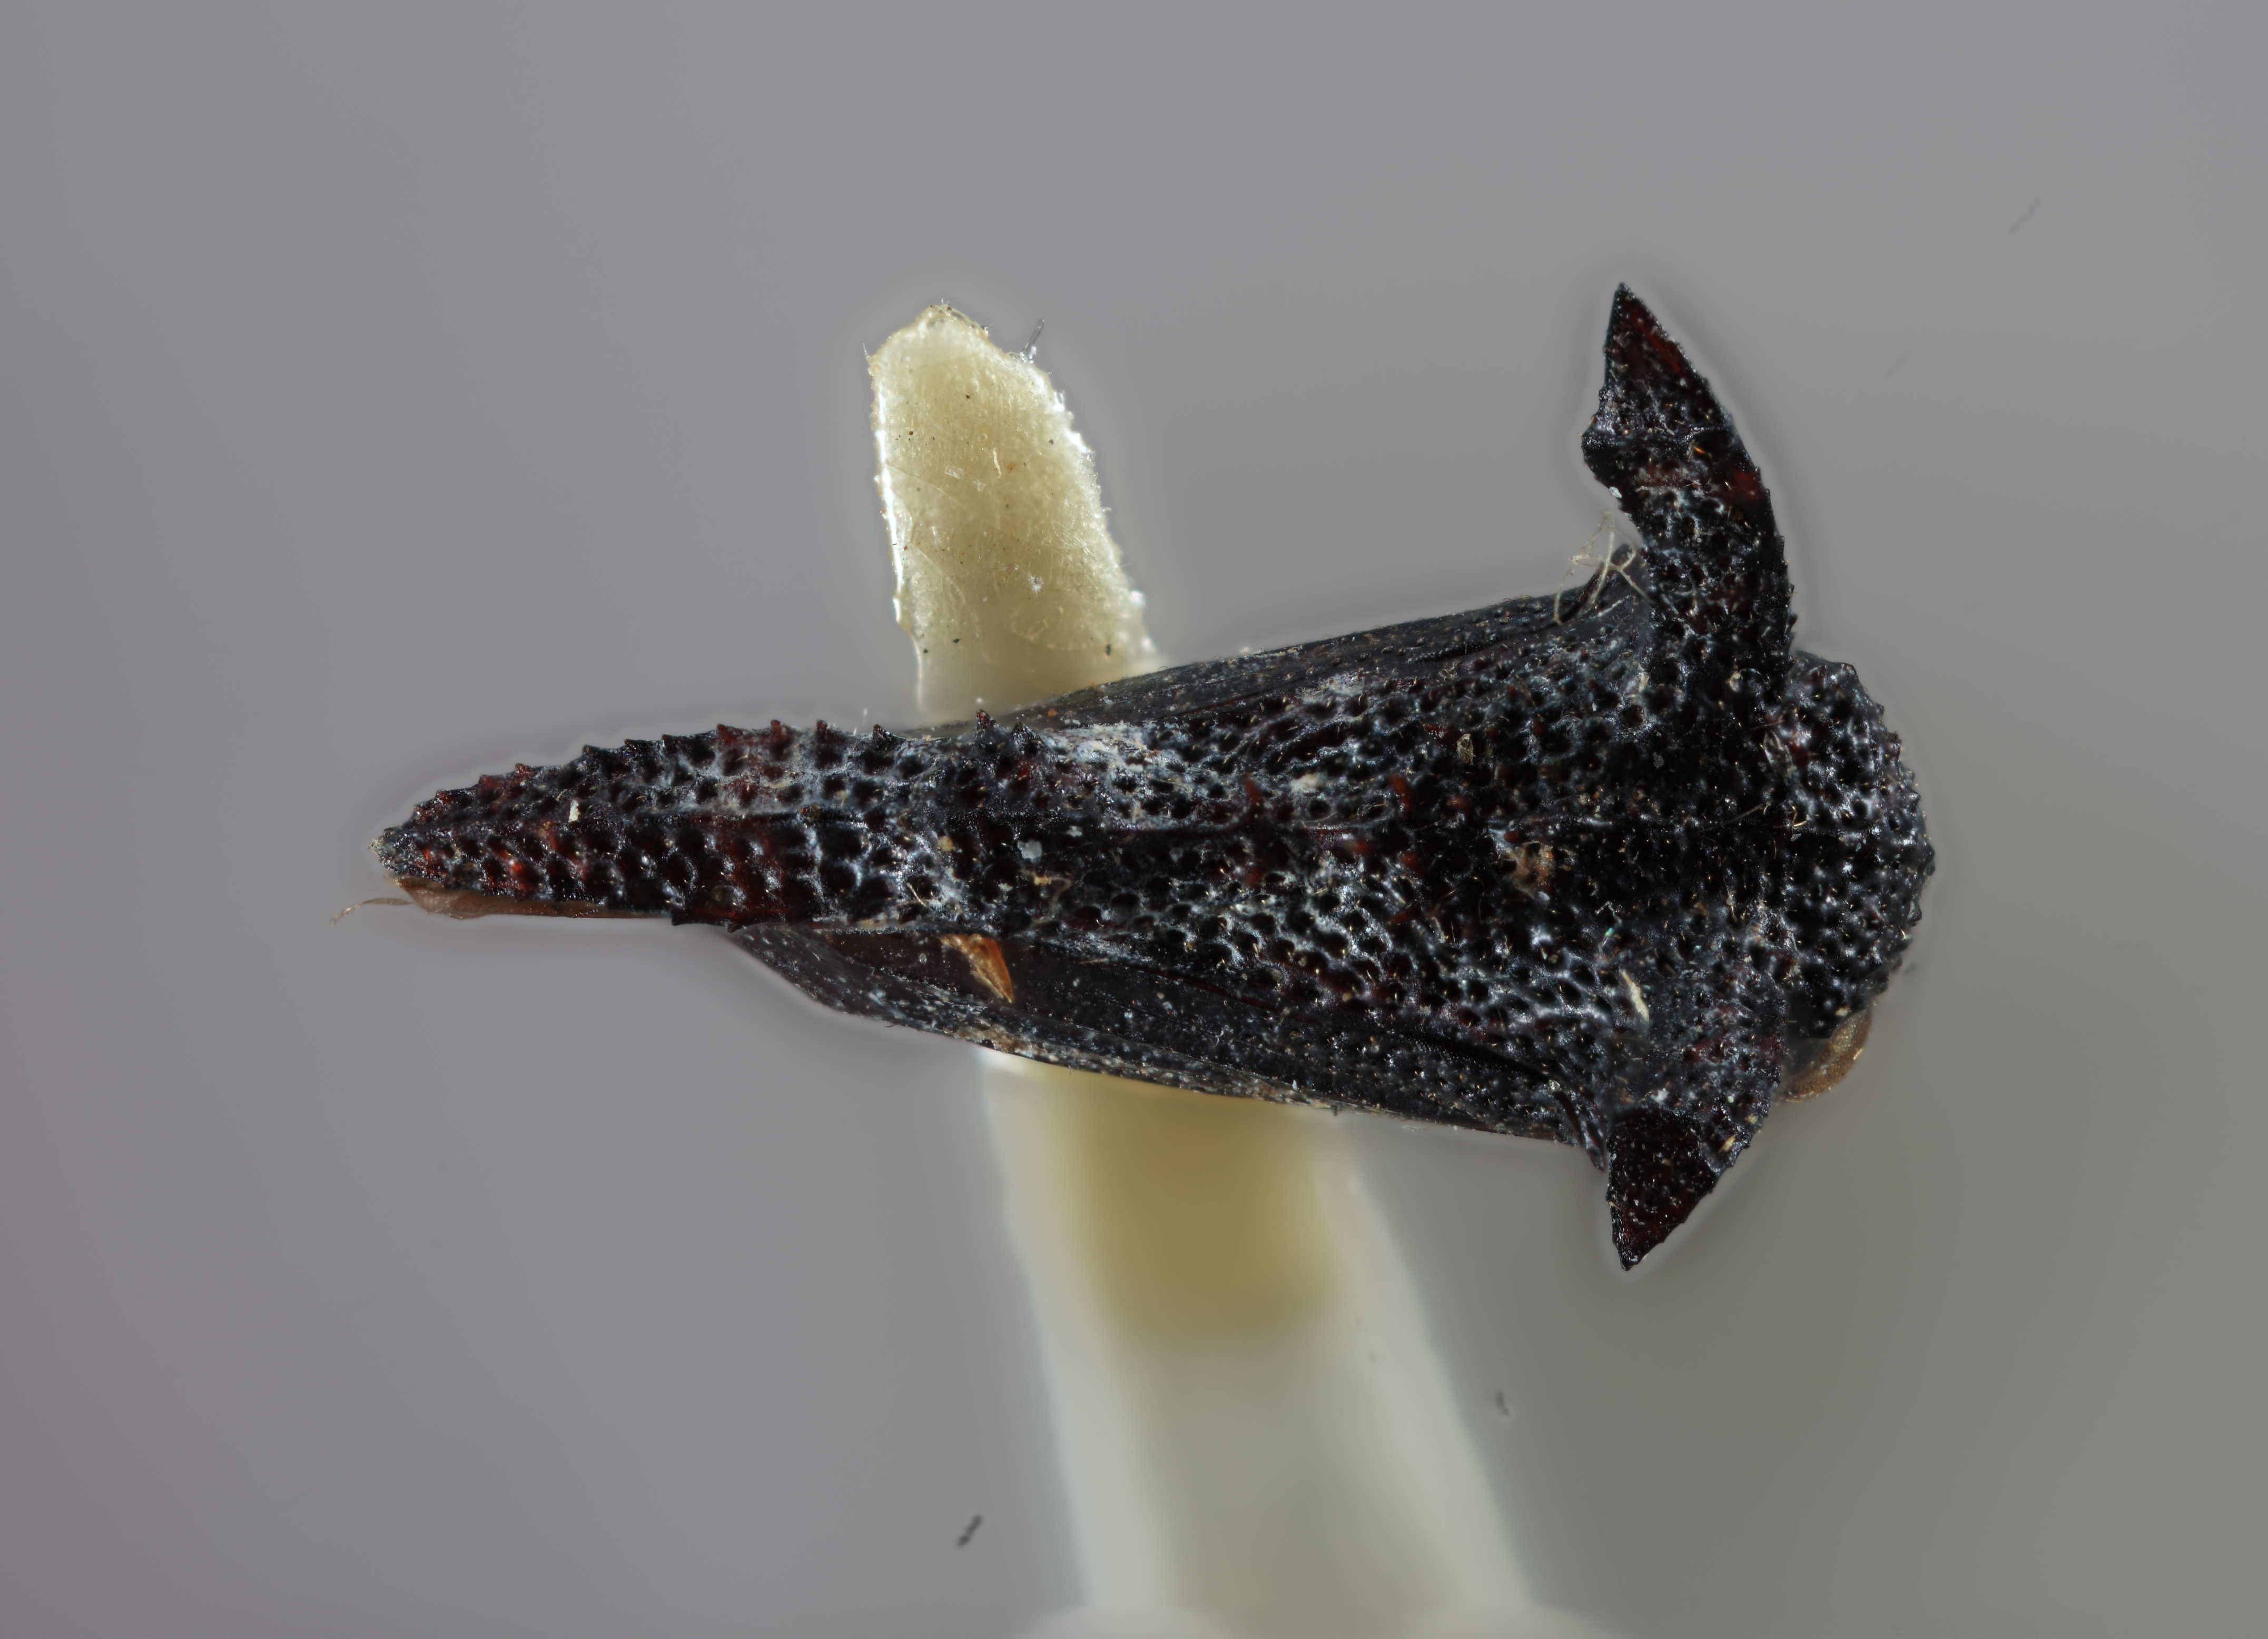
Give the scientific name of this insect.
Notocera spinidorsa
